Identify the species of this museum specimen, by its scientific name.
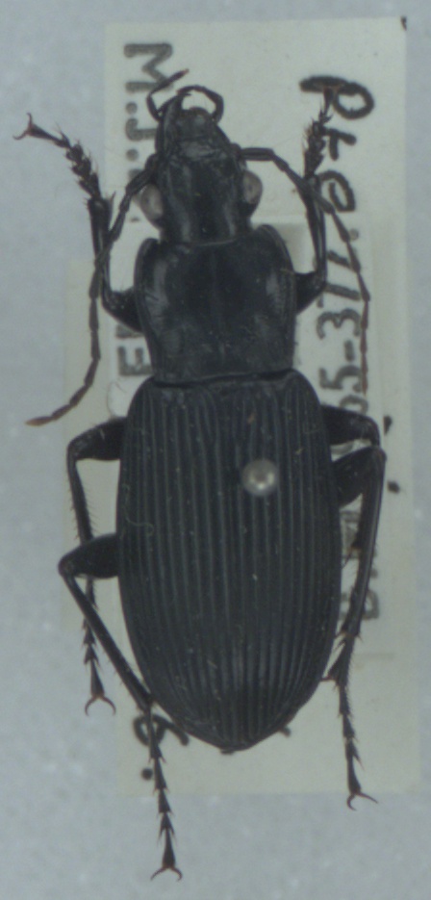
Pterostichus niger
